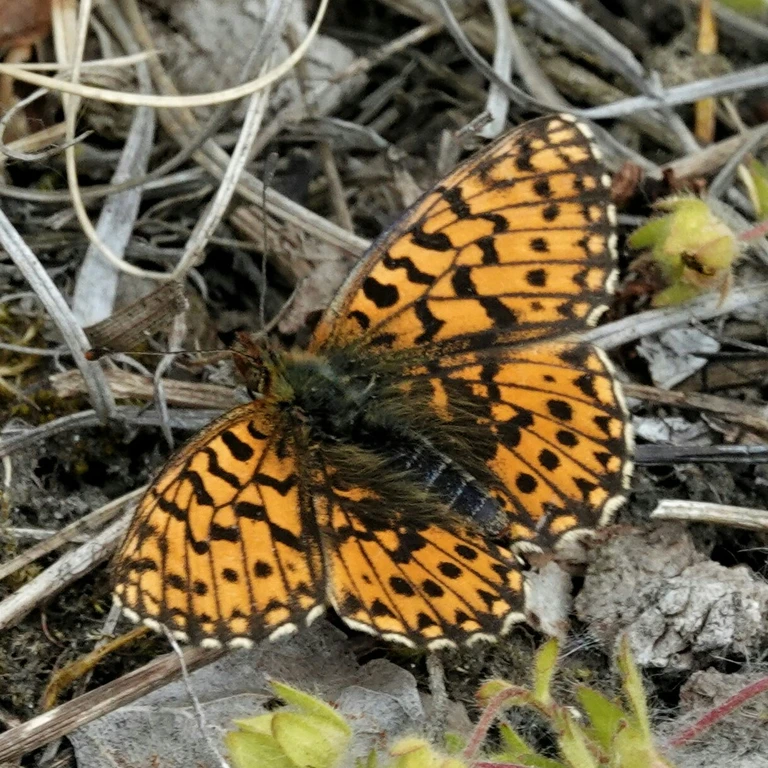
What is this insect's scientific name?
Boloria dia
